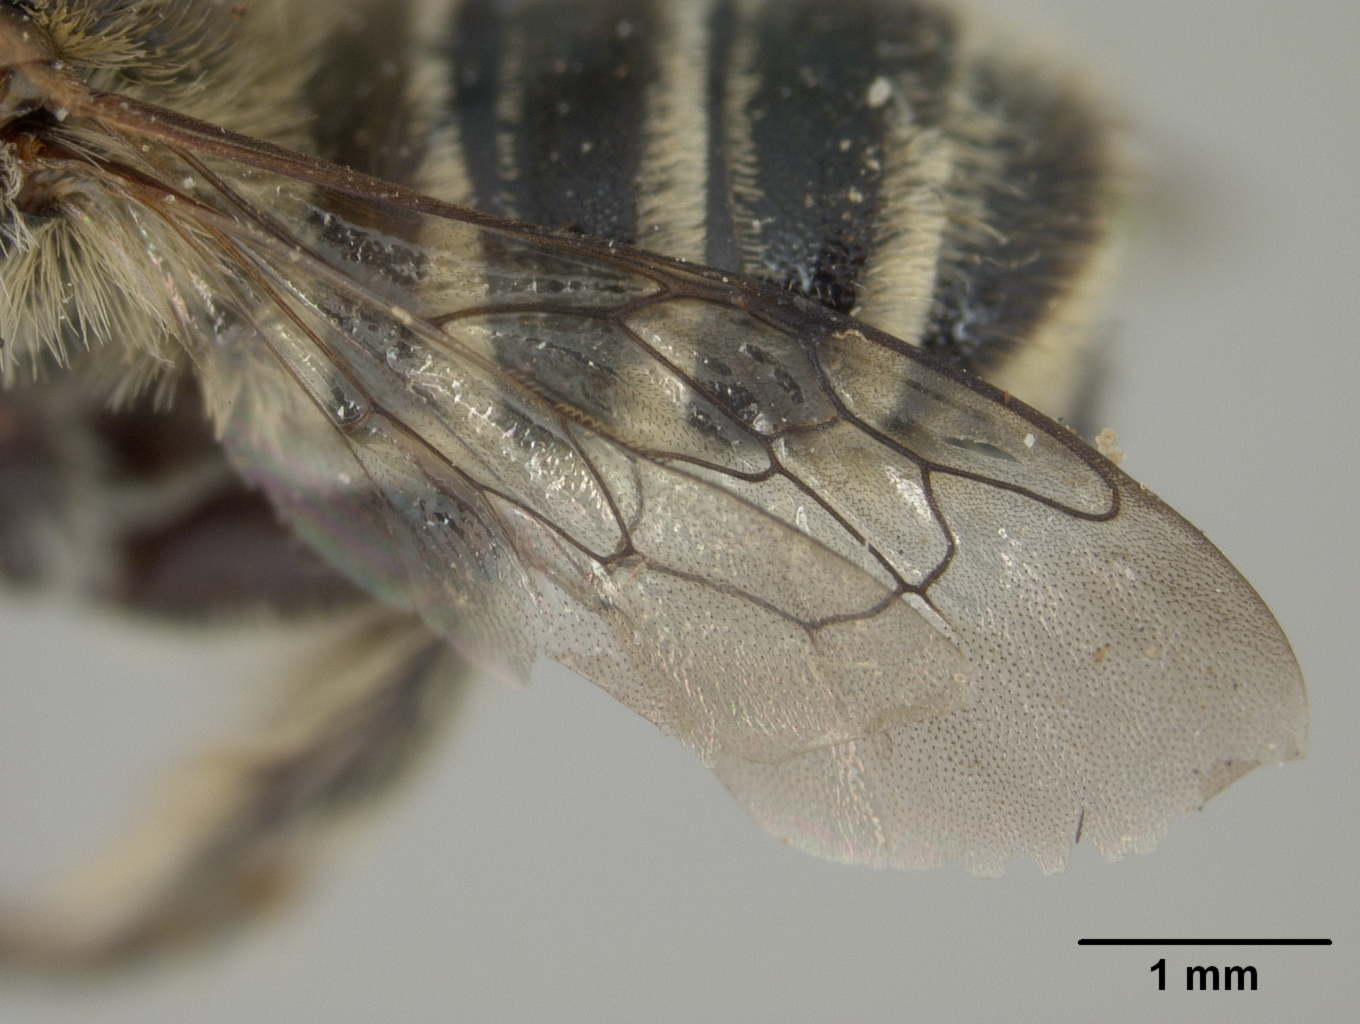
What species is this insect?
Megachile fullawayi
